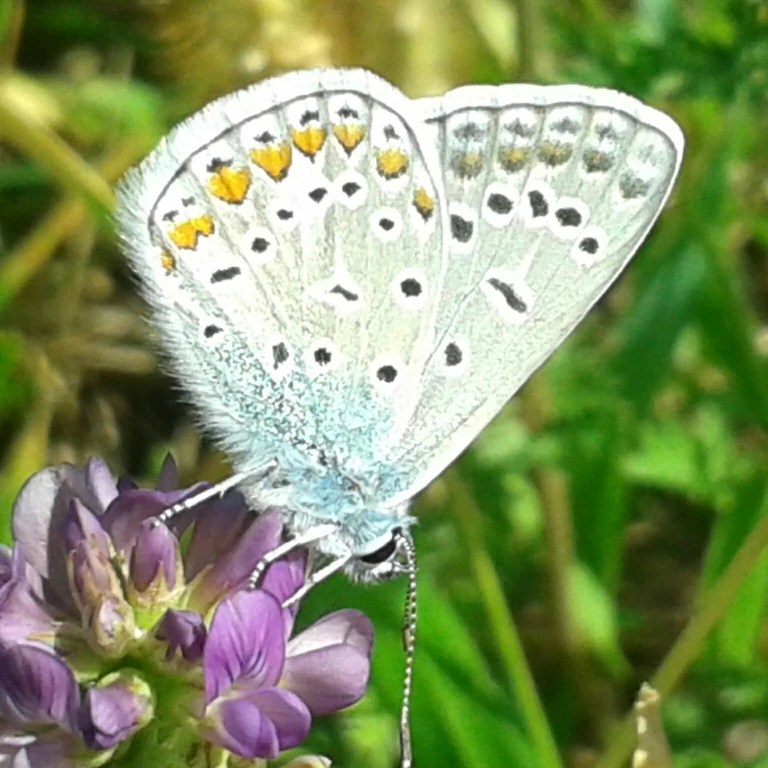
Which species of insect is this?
Polyommatus icarus
